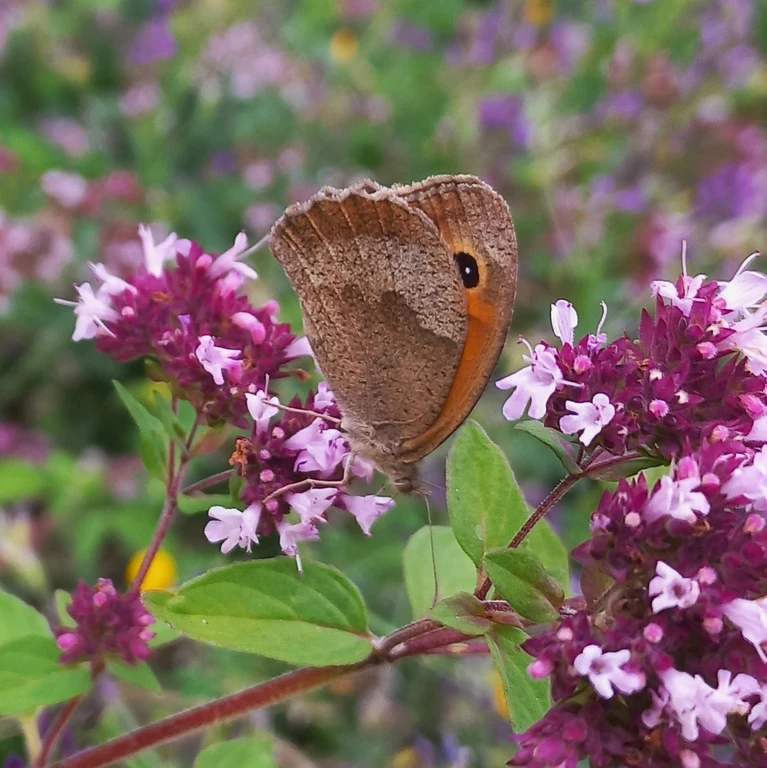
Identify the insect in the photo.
Maniola jurtina
